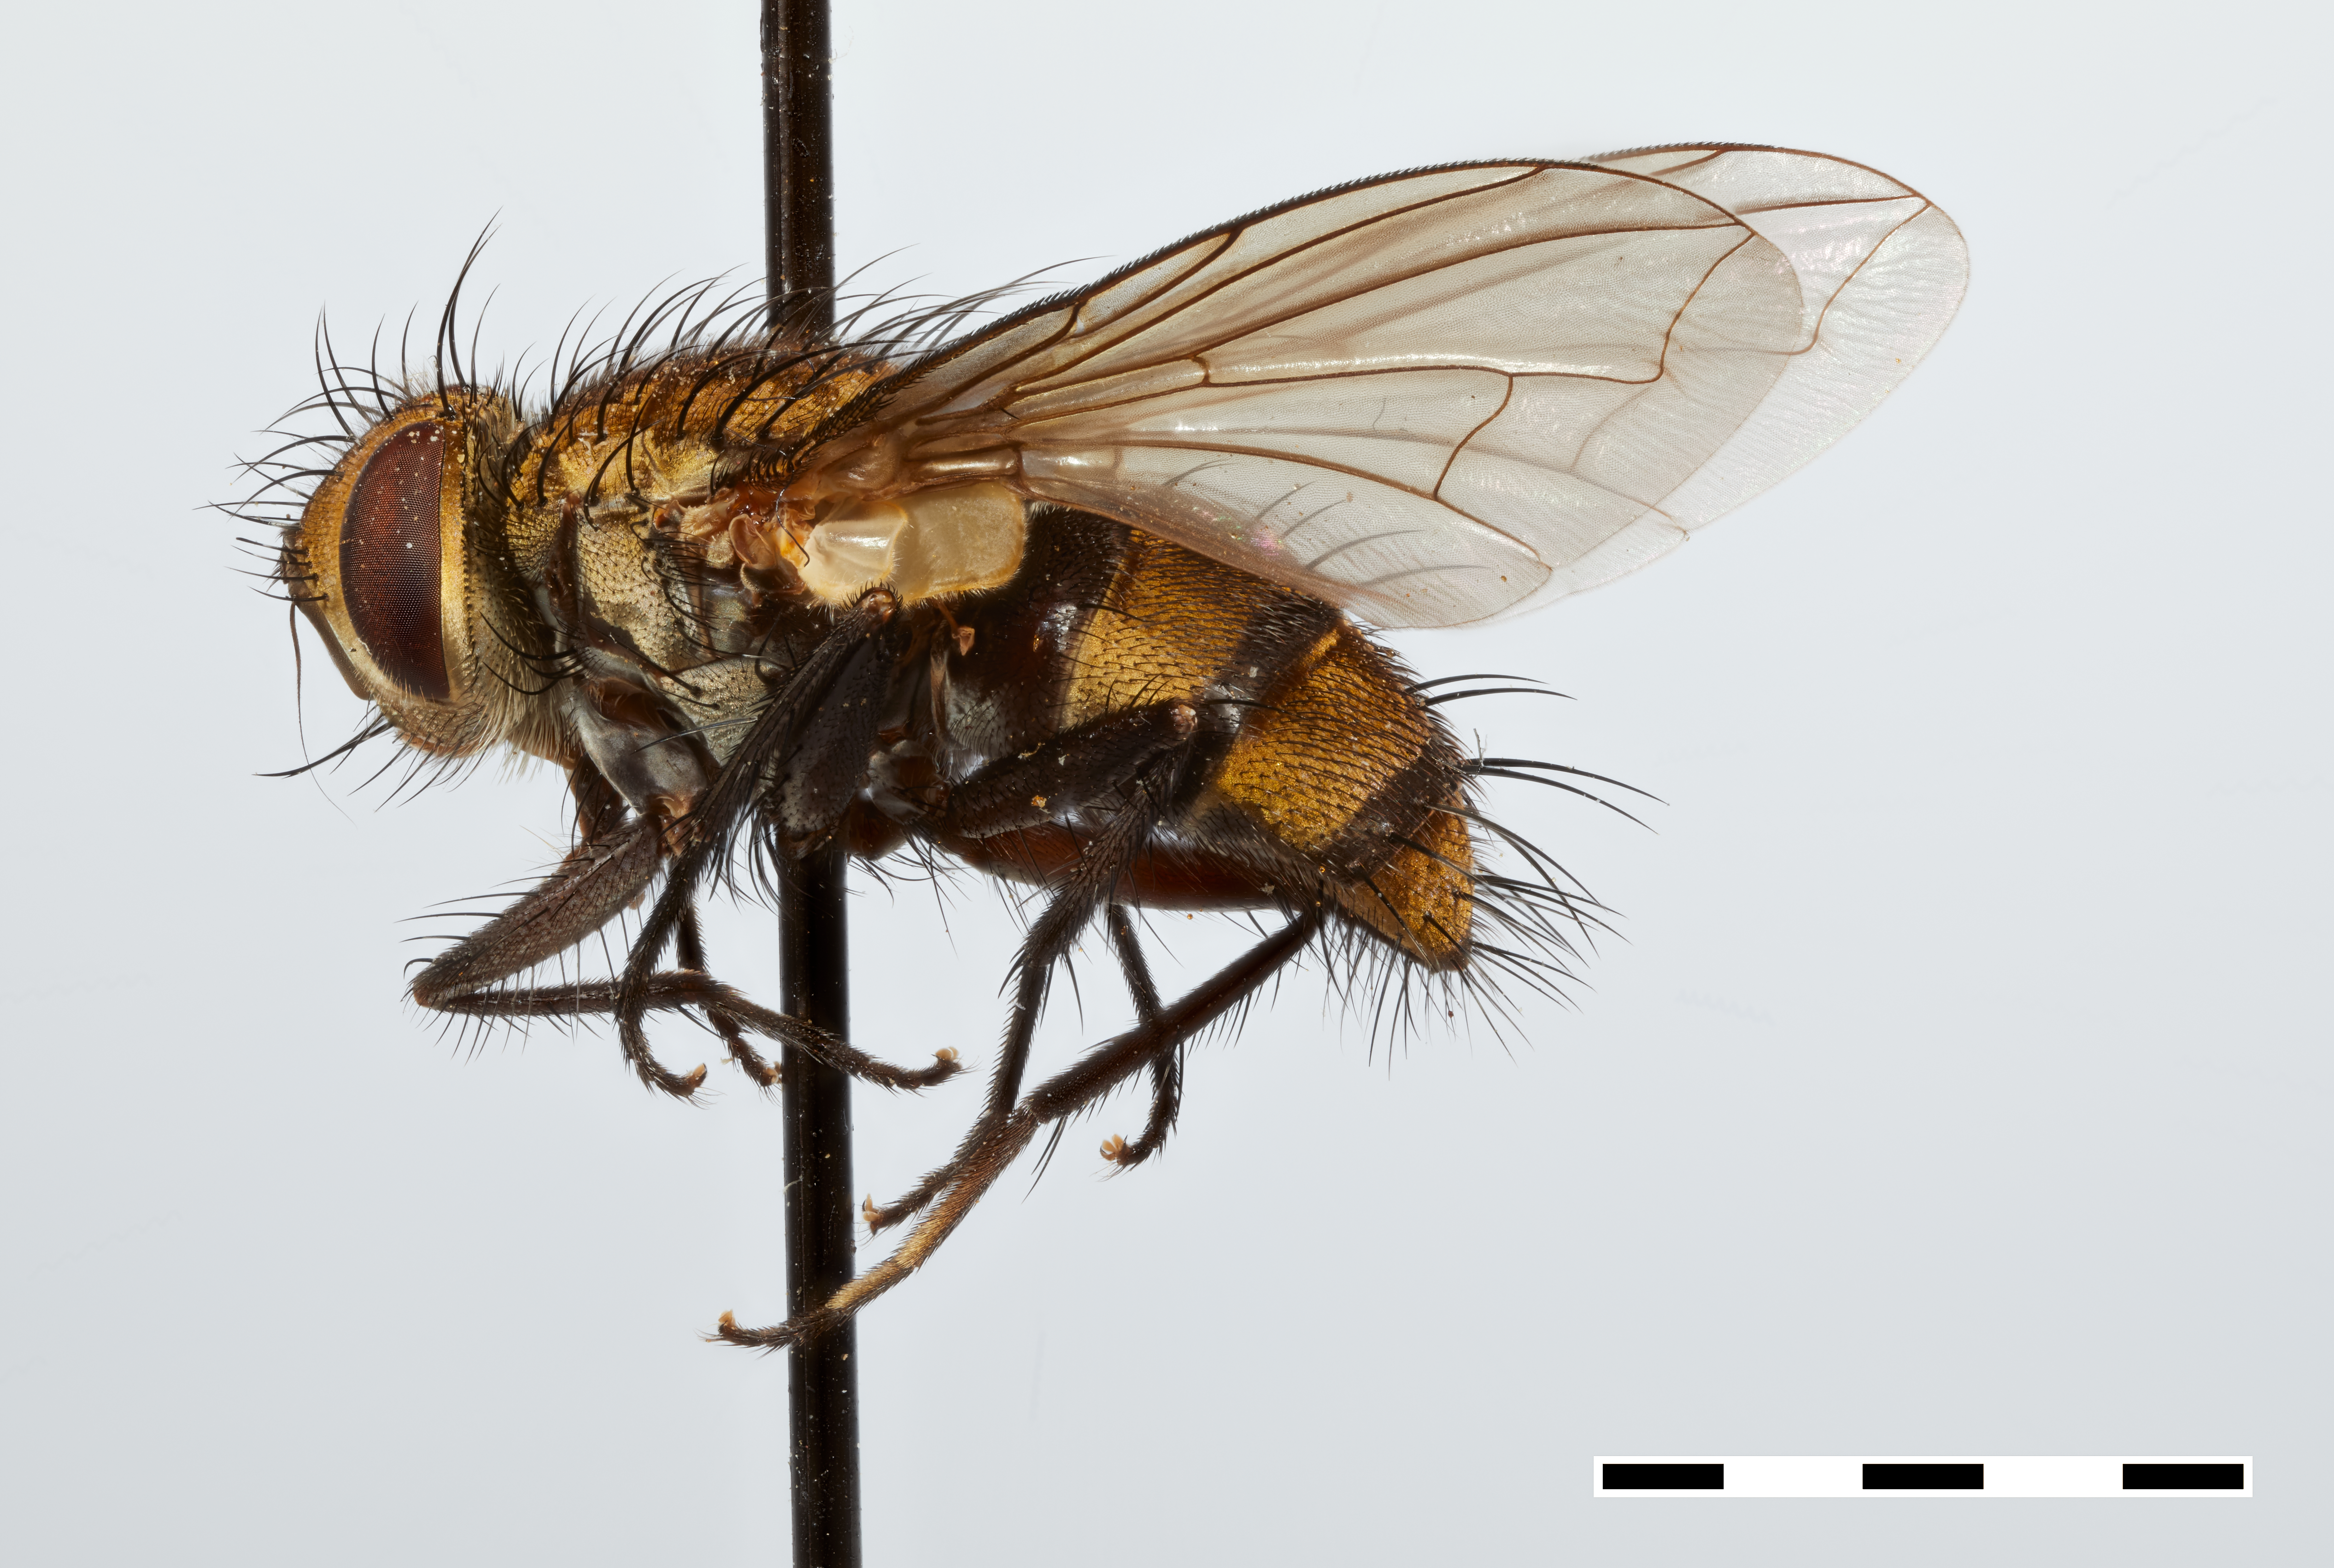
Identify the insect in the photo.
Chrysoexorista viridis
